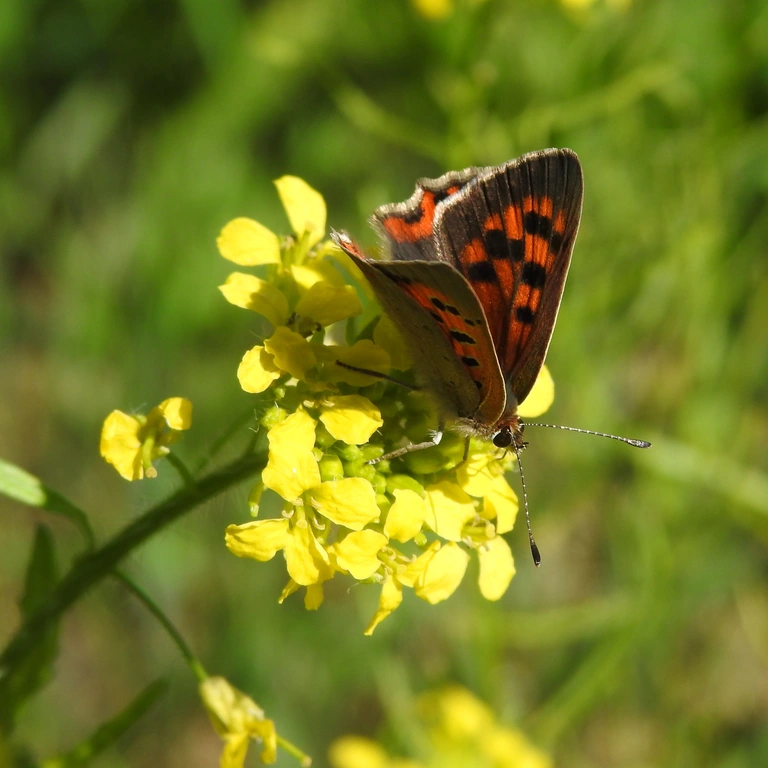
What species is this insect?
Lycaena phlaeas
